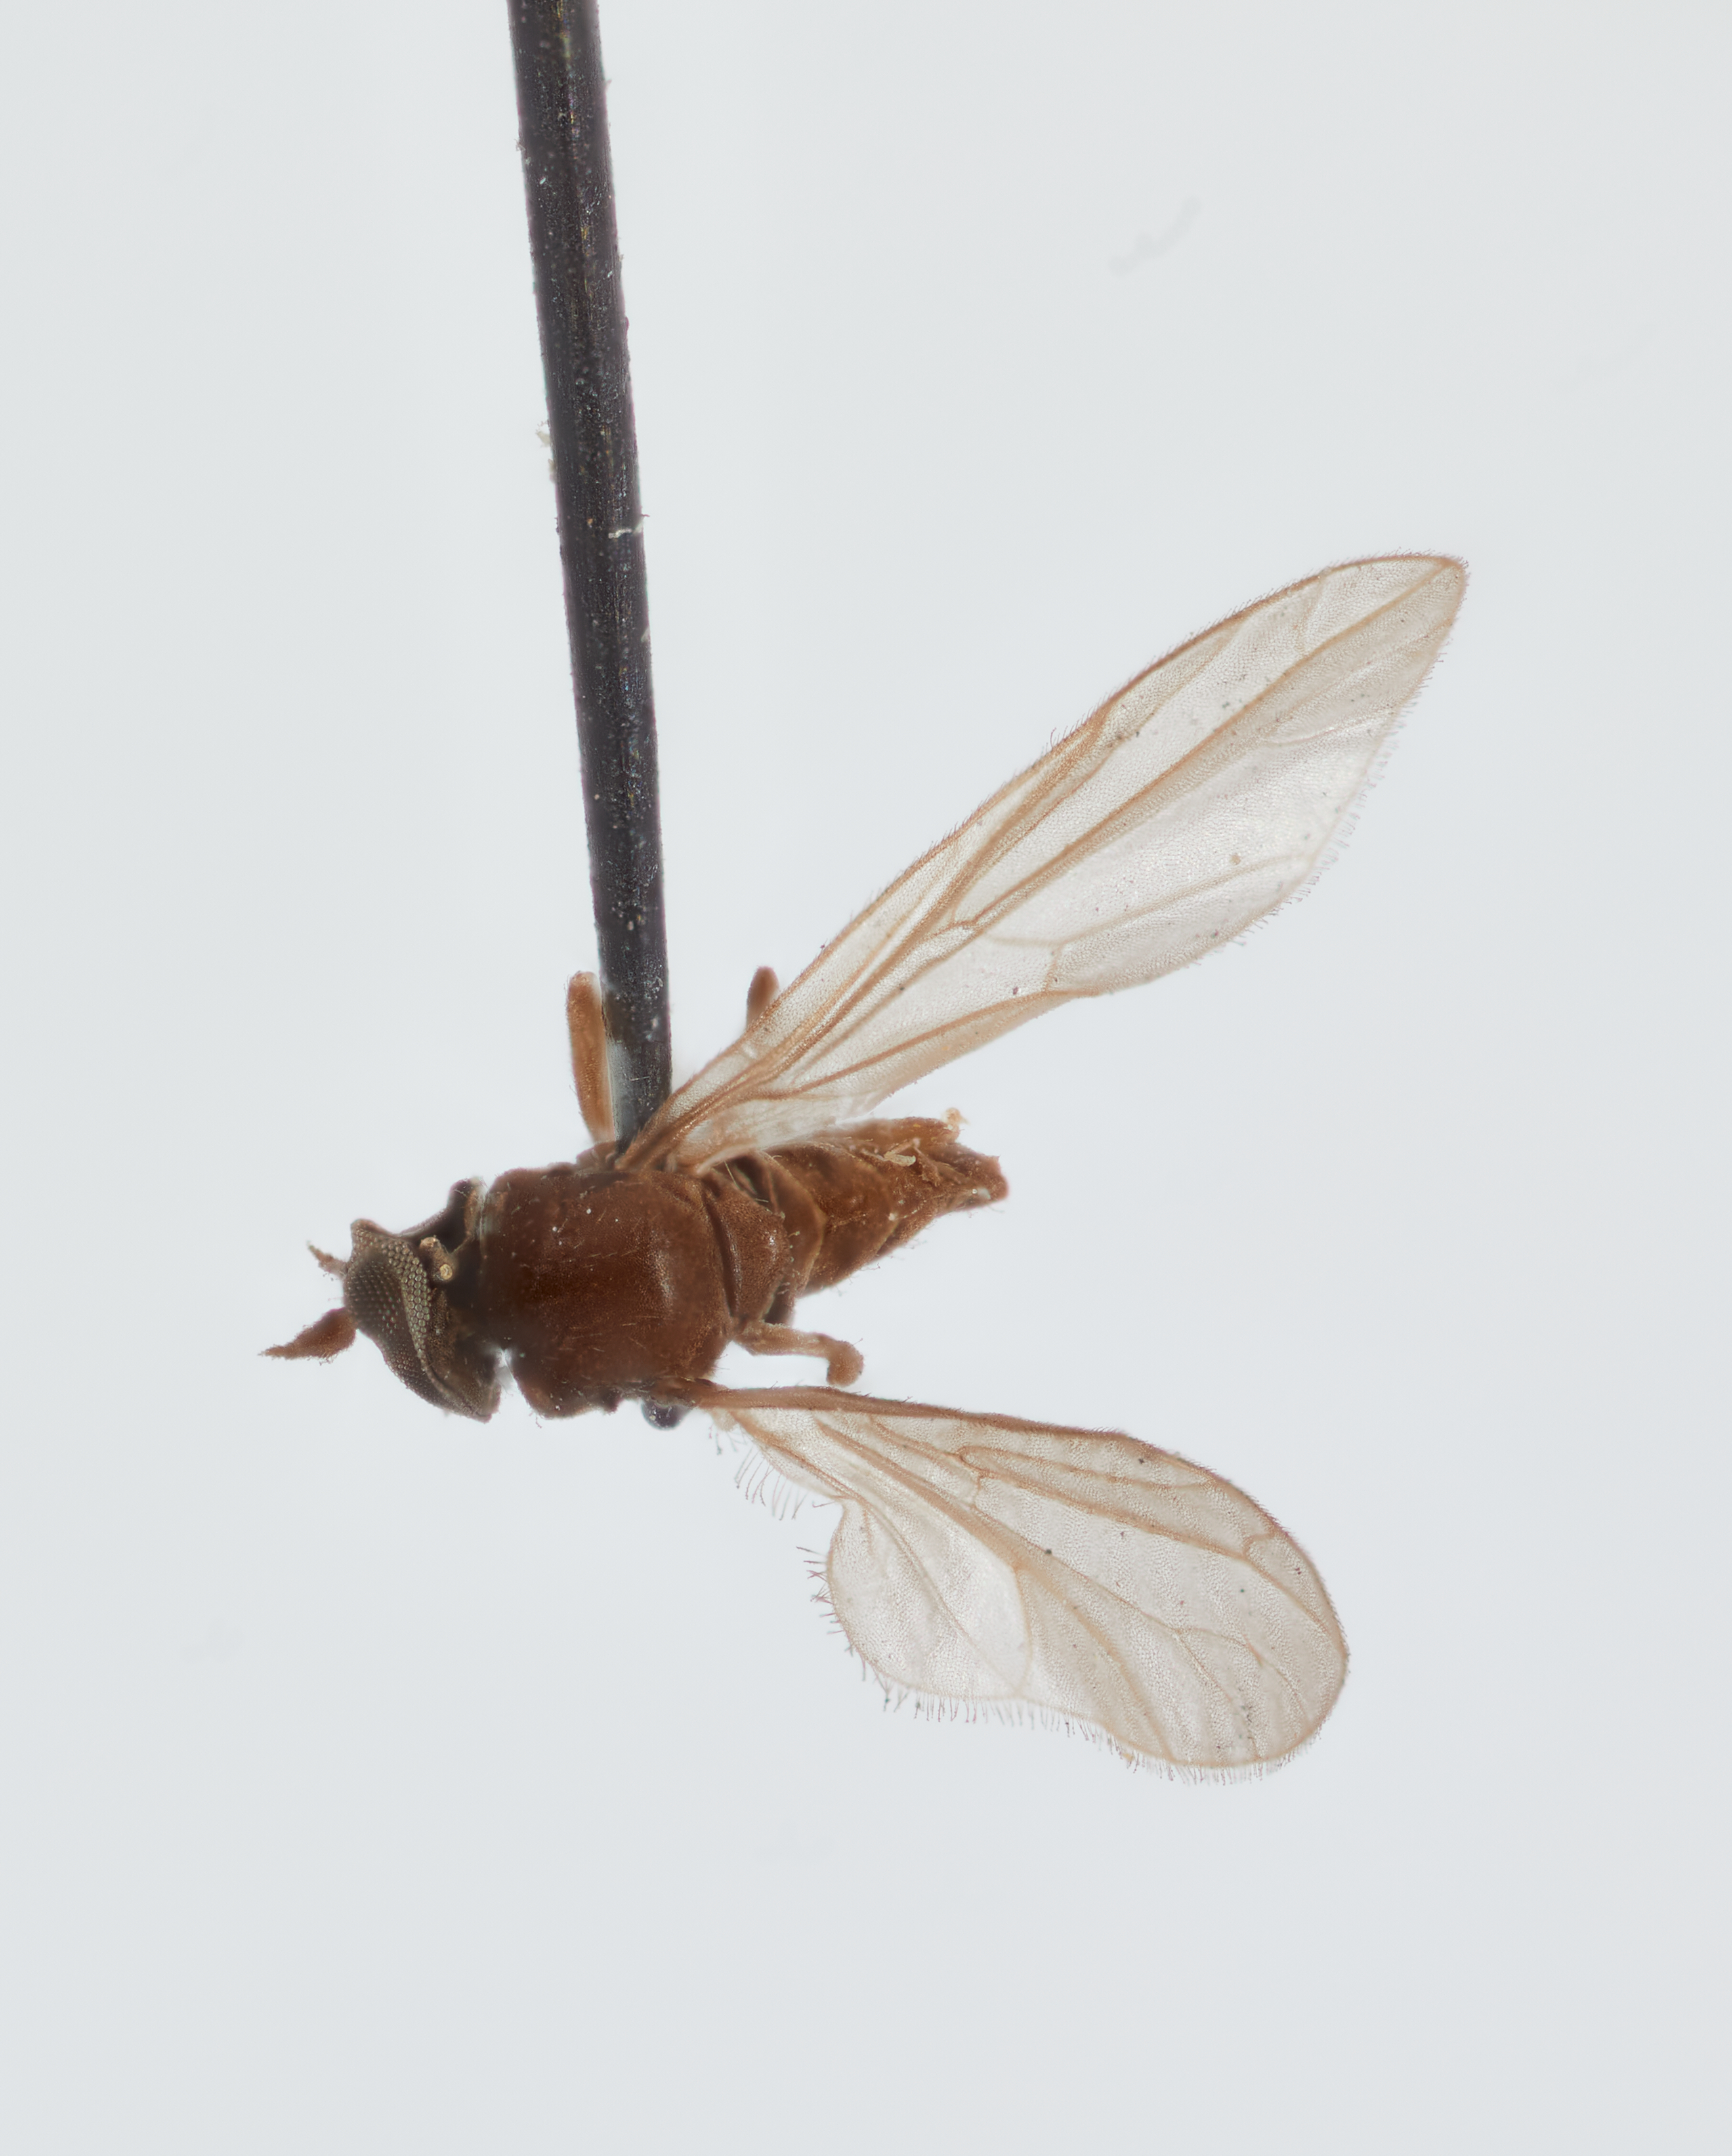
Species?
Hilarimorpha parva
